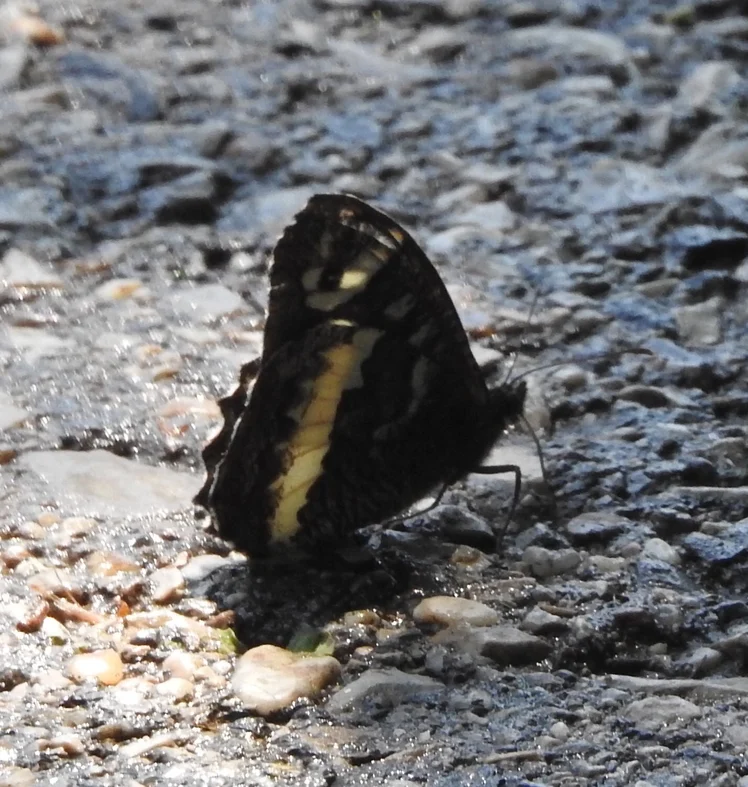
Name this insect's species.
Brintesia circe
